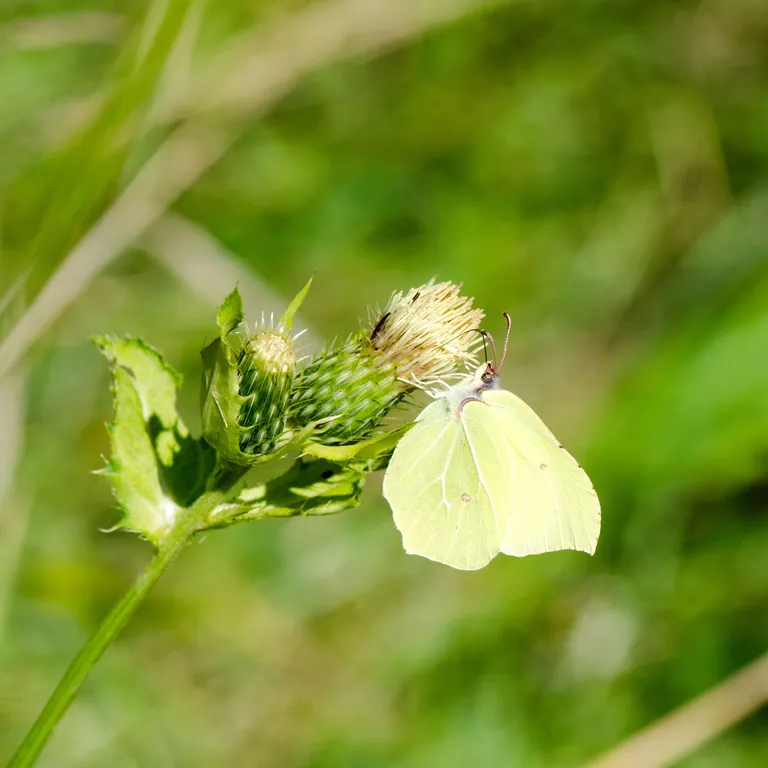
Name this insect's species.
Gonepteryx rhamni
